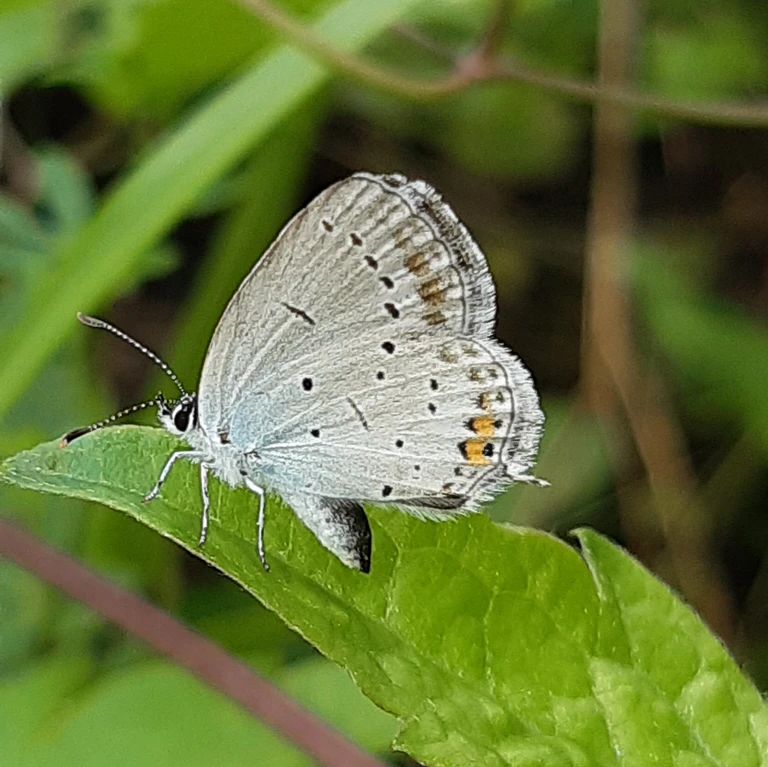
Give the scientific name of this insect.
Cupido argiades (also Elkalyce argiades)
